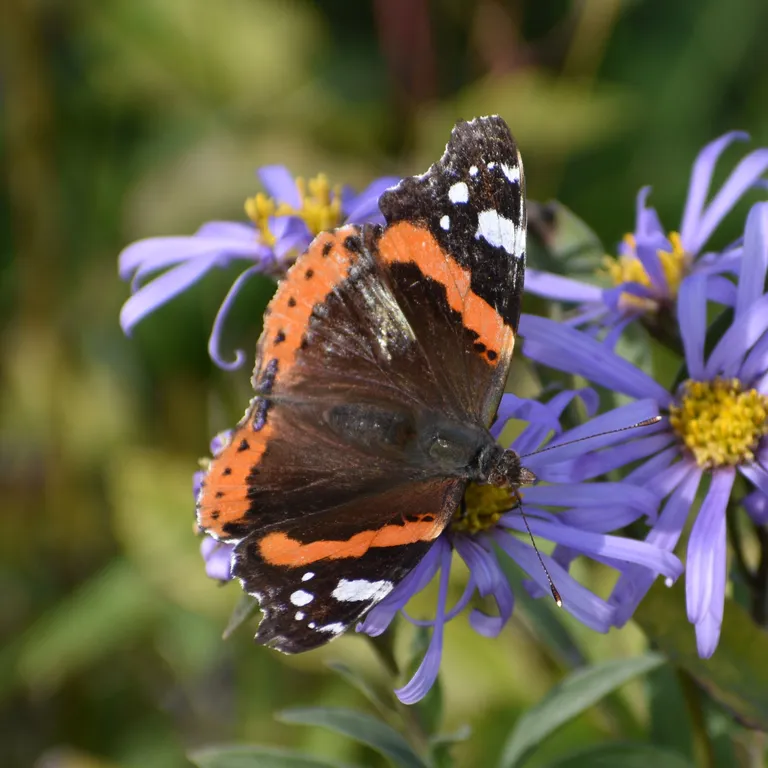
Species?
Vanessa atalanta
